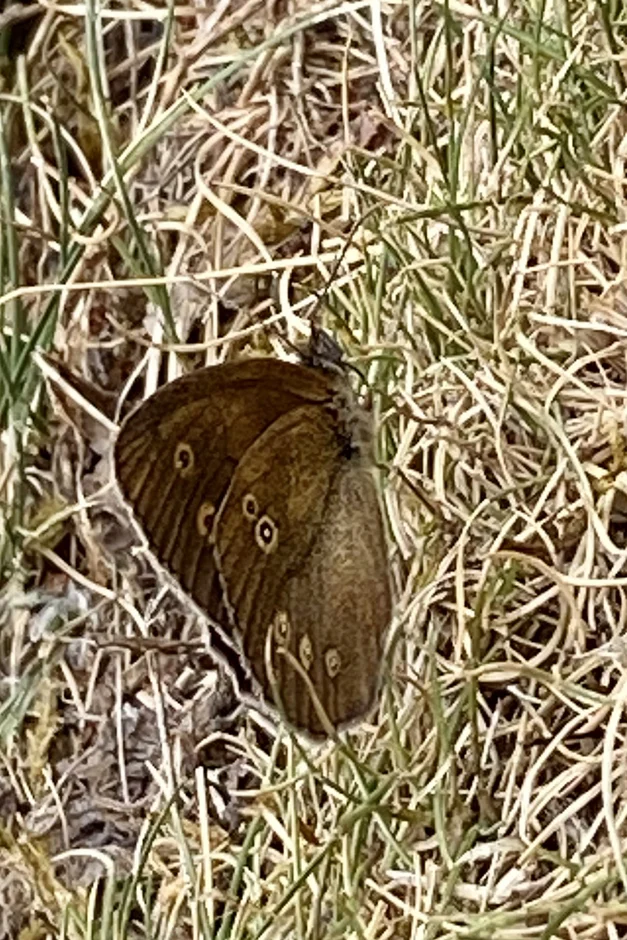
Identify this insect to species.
Aphantopus hyperantus
